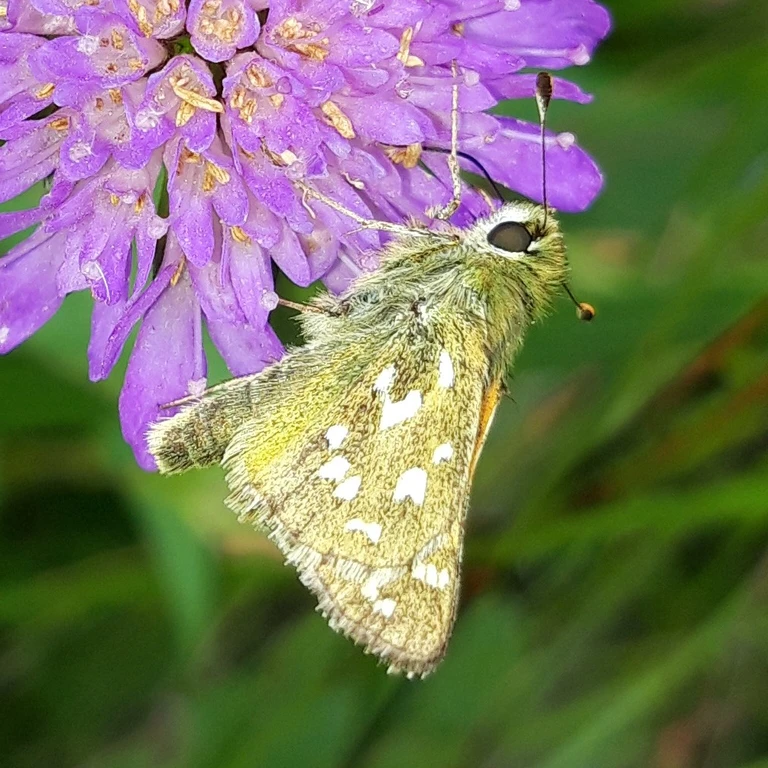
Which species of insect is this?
Hesperia comma
